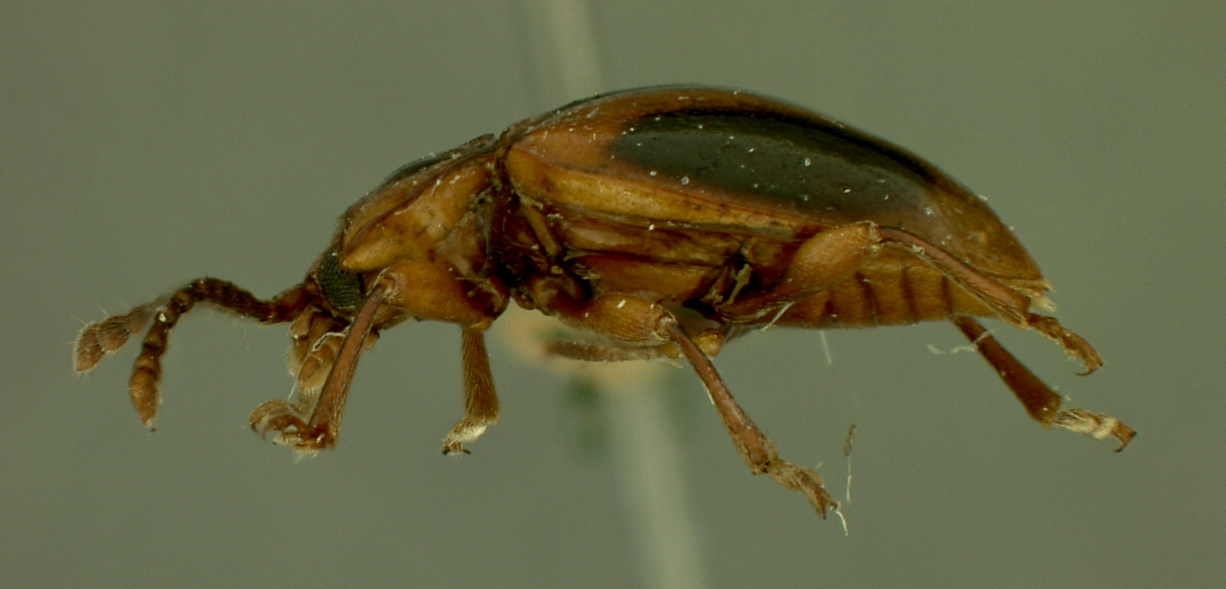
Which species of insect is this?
Aphorista ovipennis
